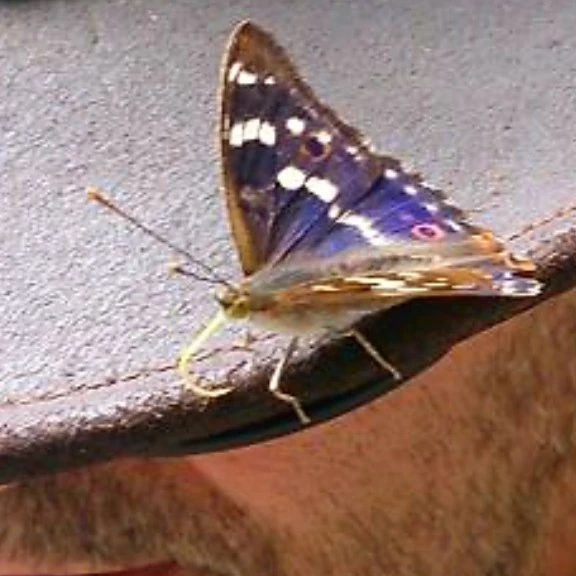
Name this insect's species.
Apatura ilia
